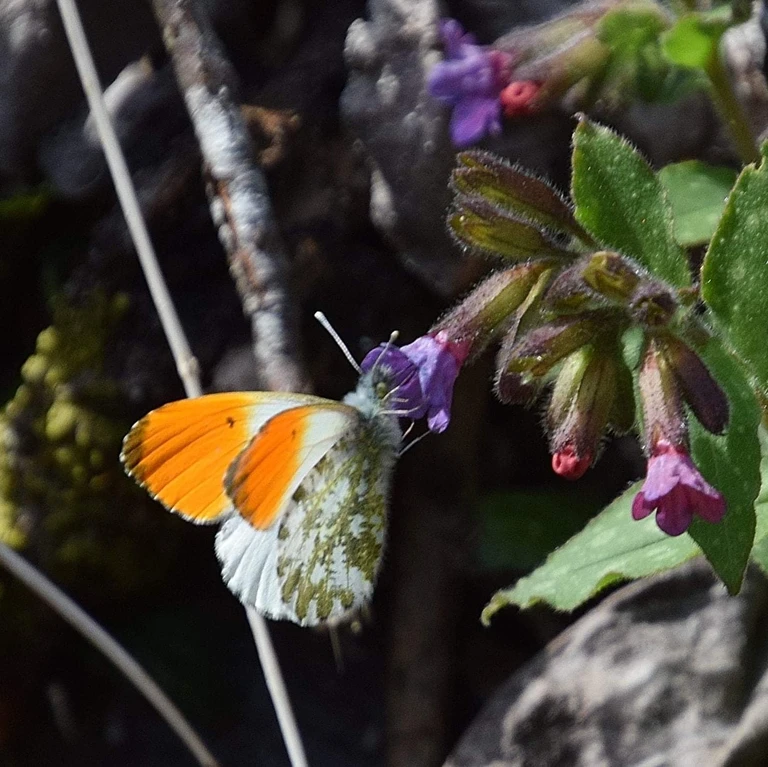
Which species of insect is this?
Anthocharis cardamines
